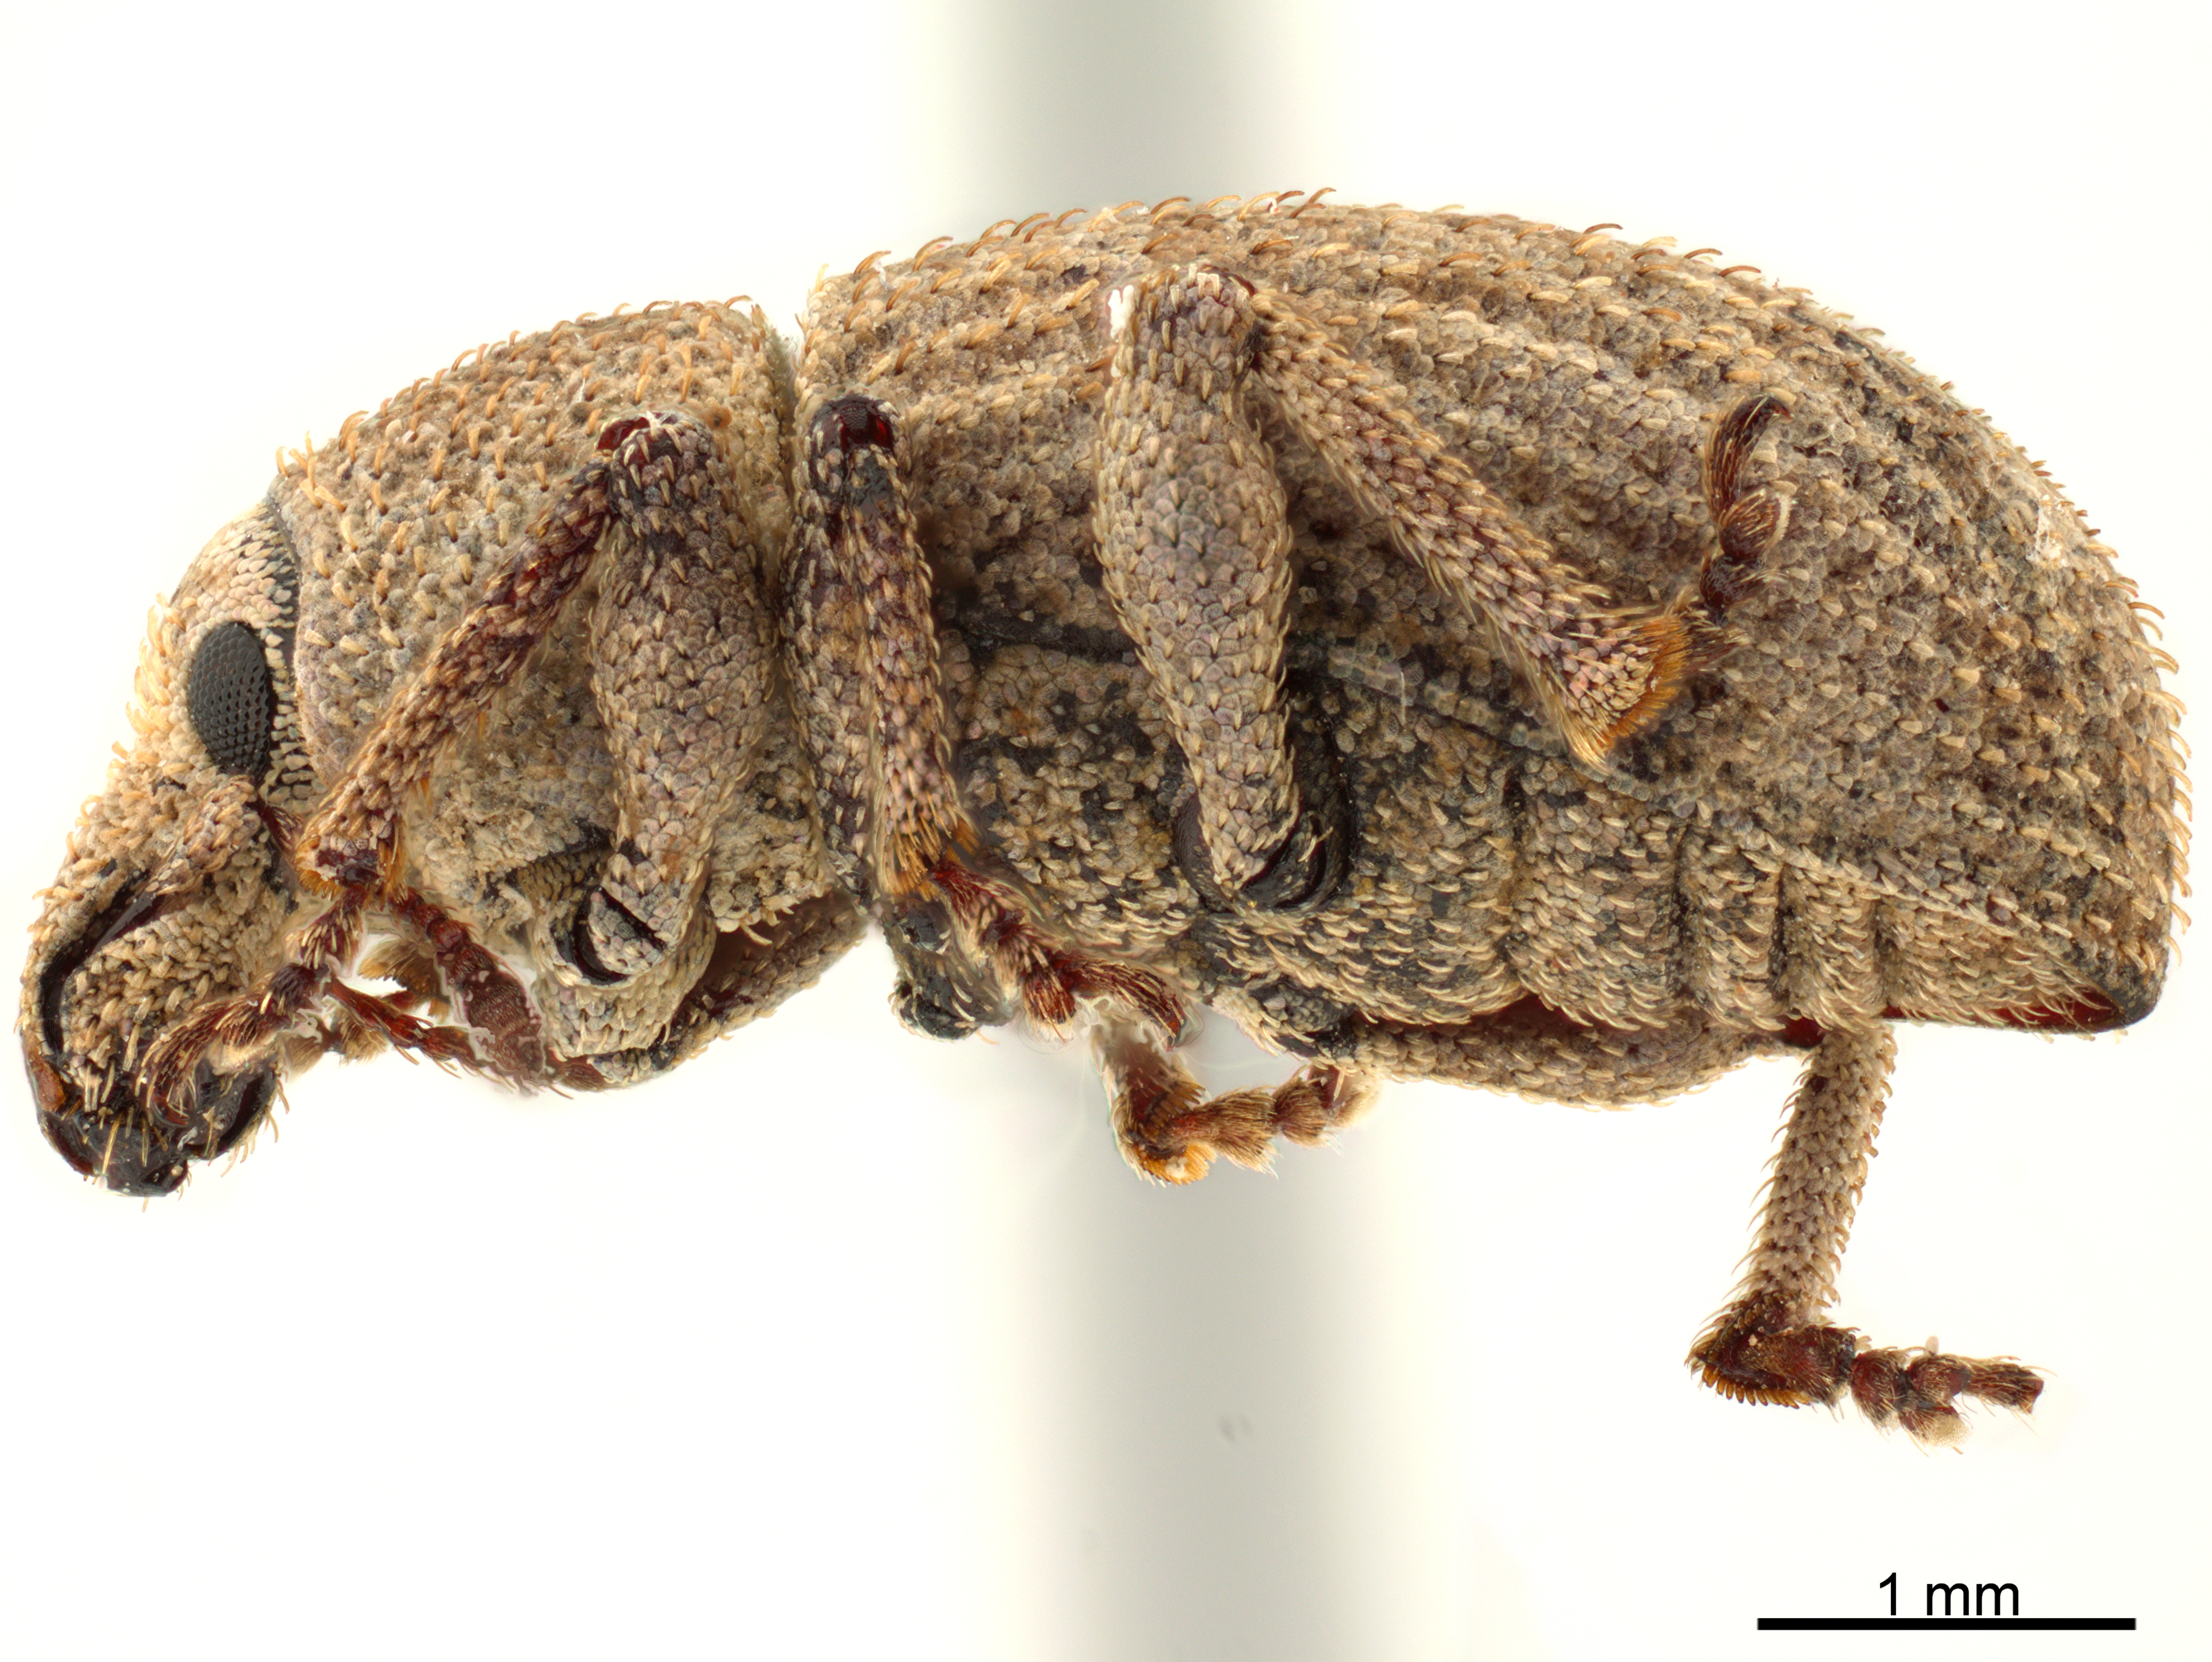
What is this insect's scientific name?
Dichoxenus setiger
